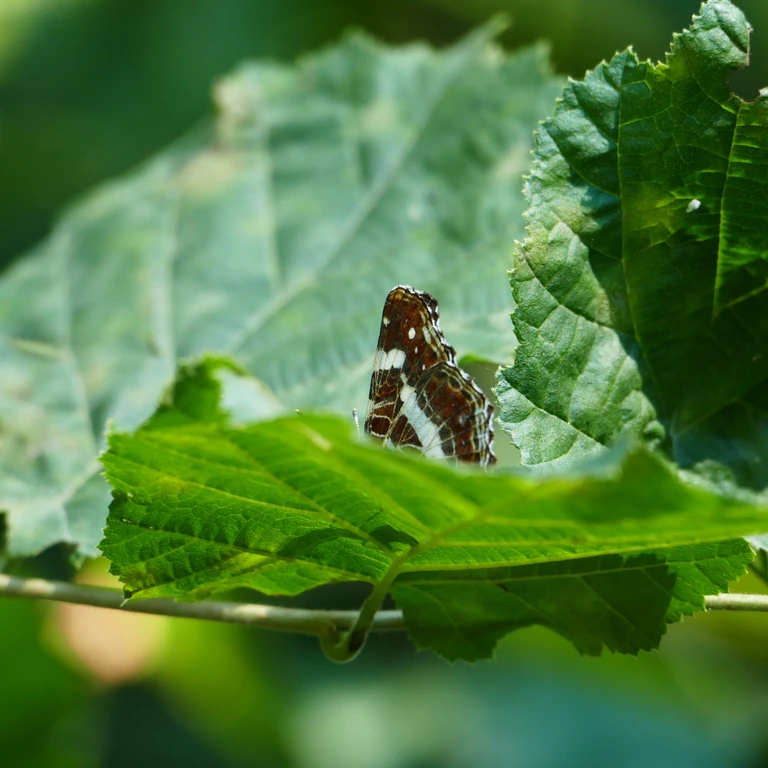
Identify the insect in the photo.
Araschnia levana
